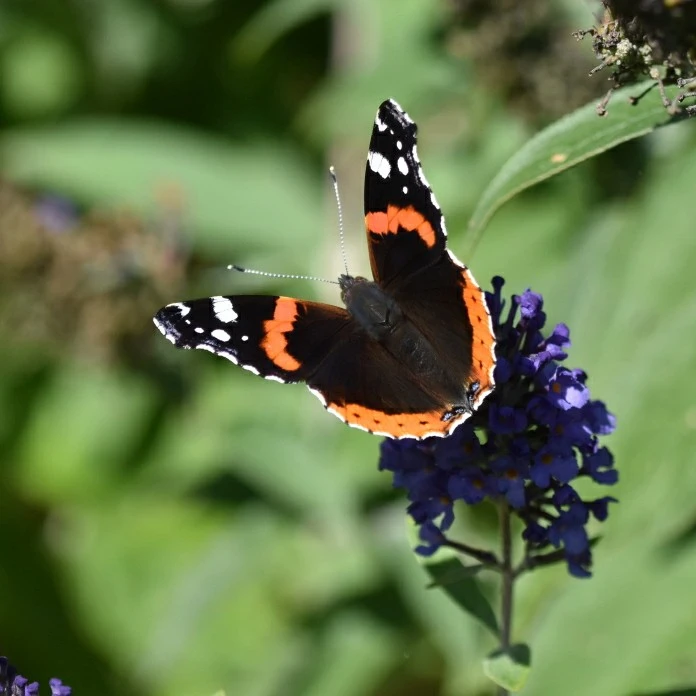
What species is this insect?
Vanessa atalanta
